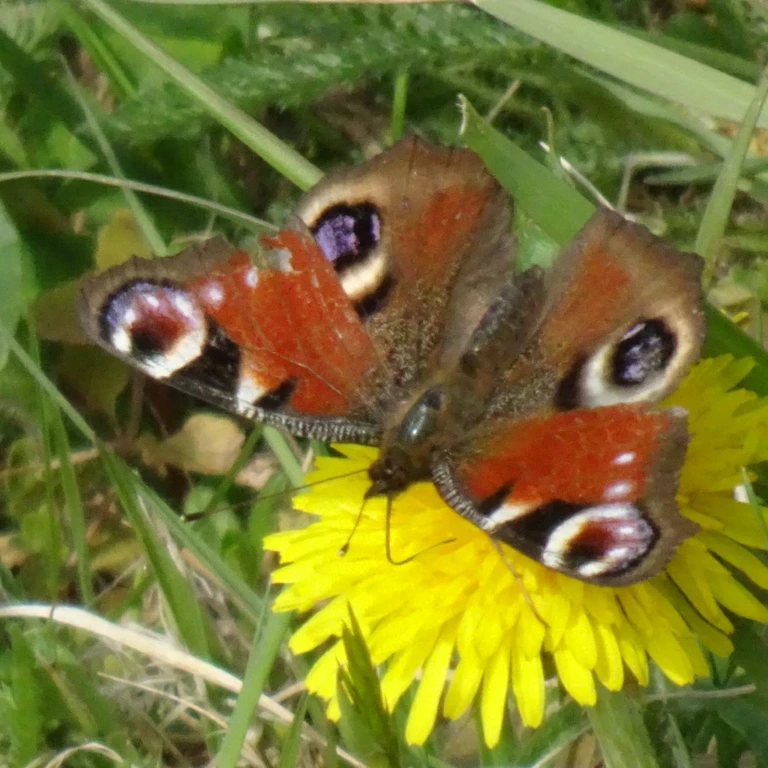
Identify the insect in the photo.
Aglais io
